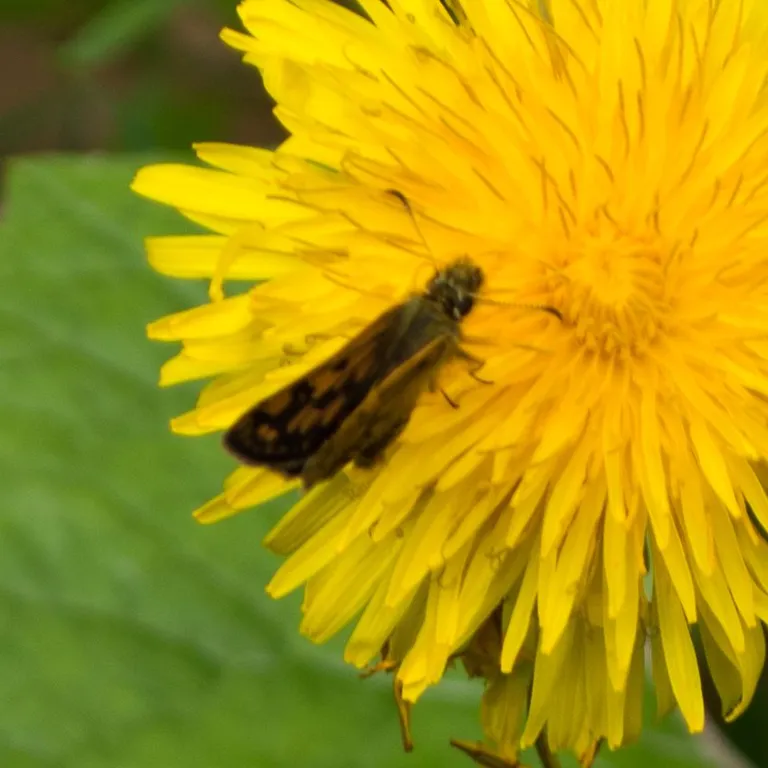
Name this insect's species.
Carterocephalus palaemon
